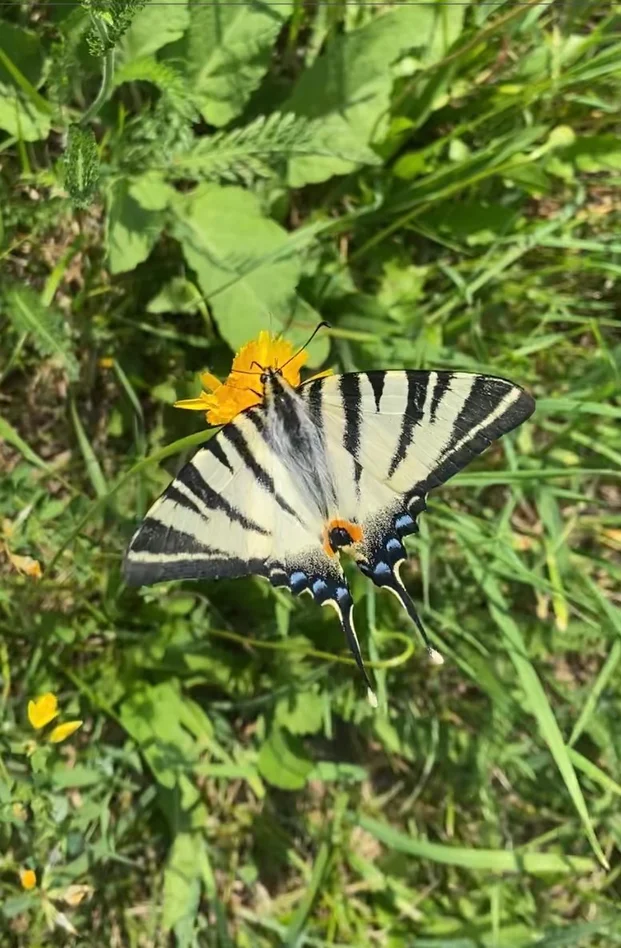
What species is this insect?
Iphiclides podalirius
